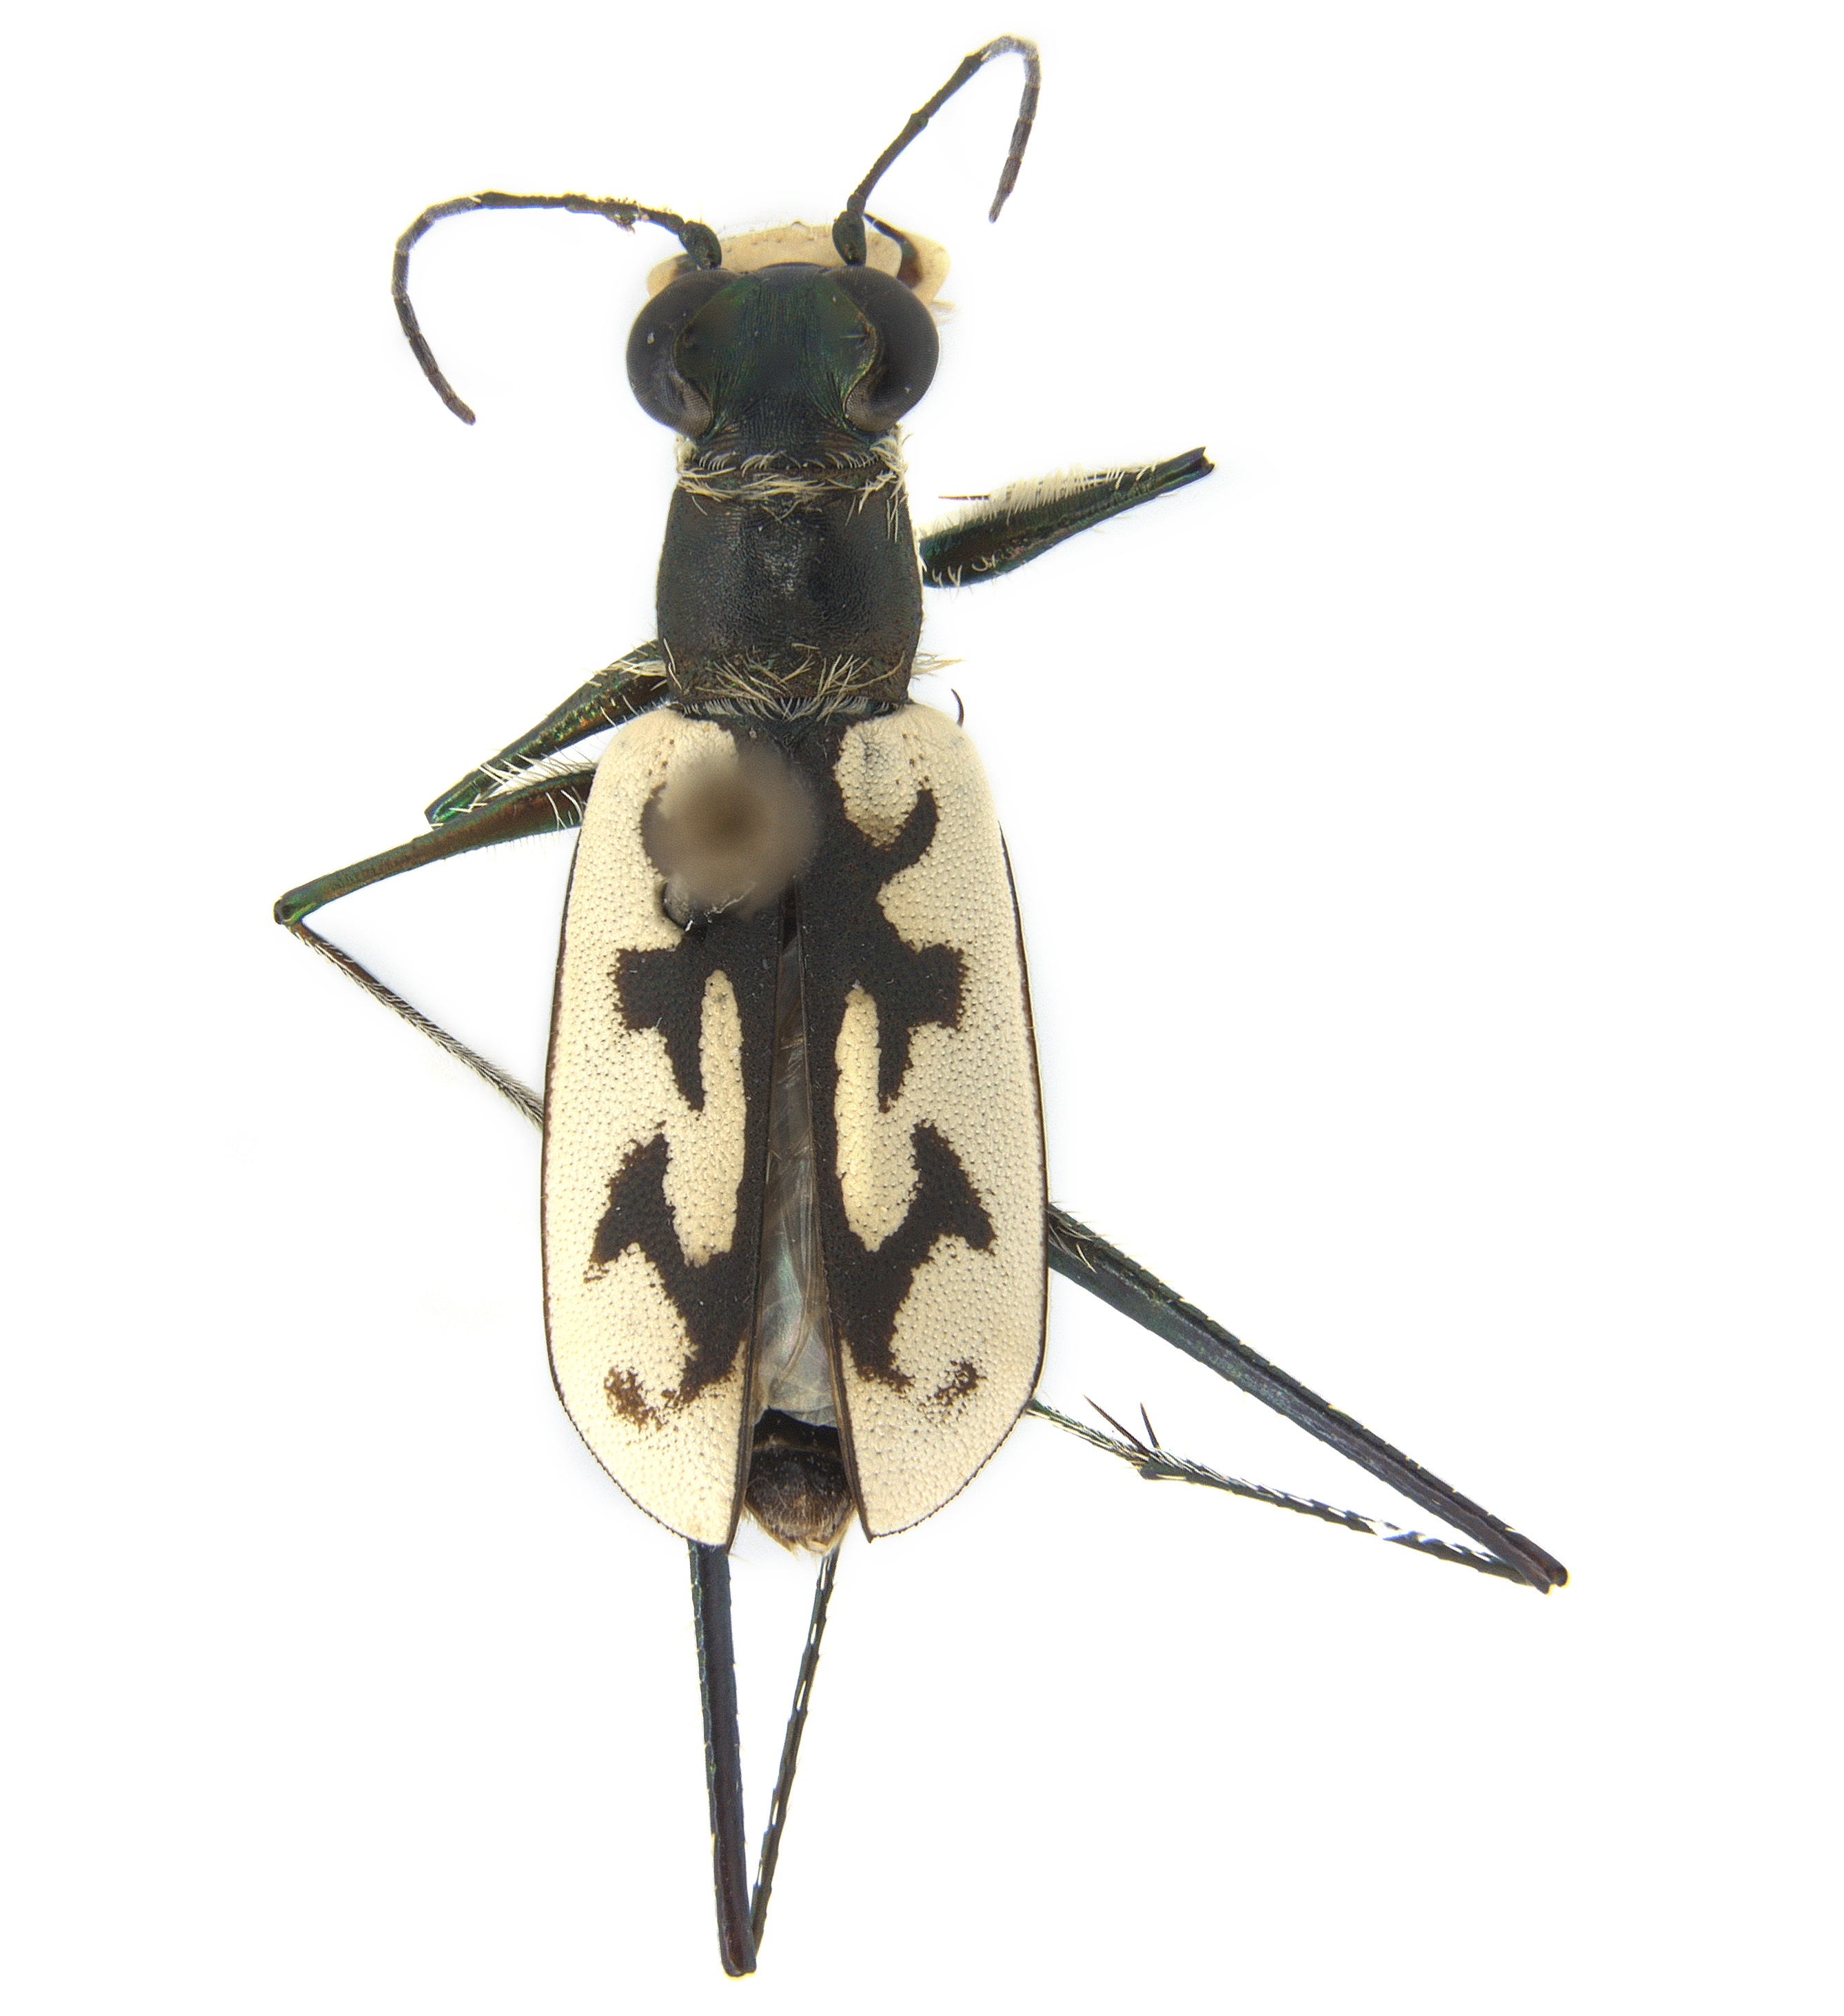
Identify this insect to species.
Opilidia leuconoe
